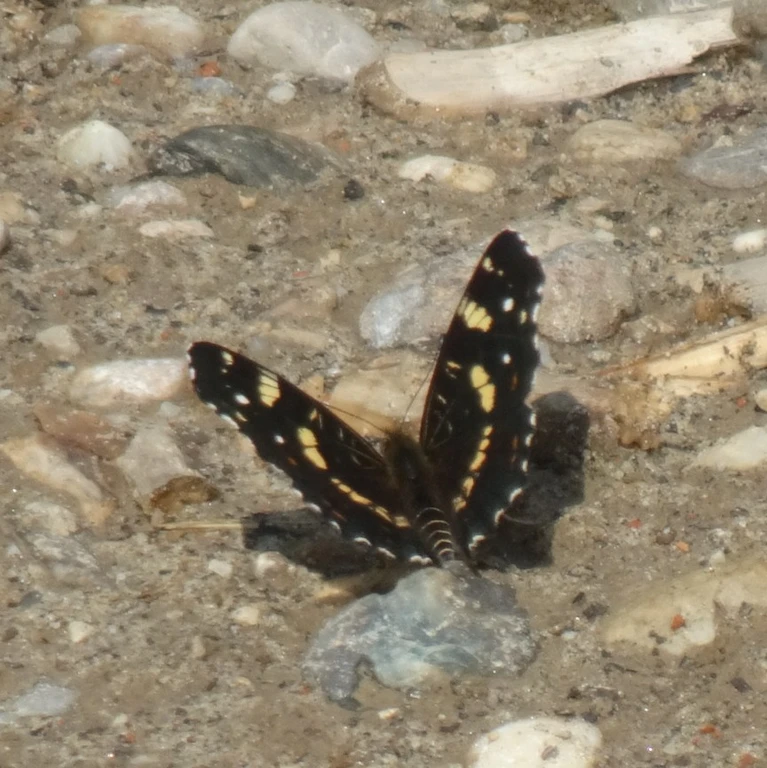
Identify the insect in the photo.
Araschnia levana
